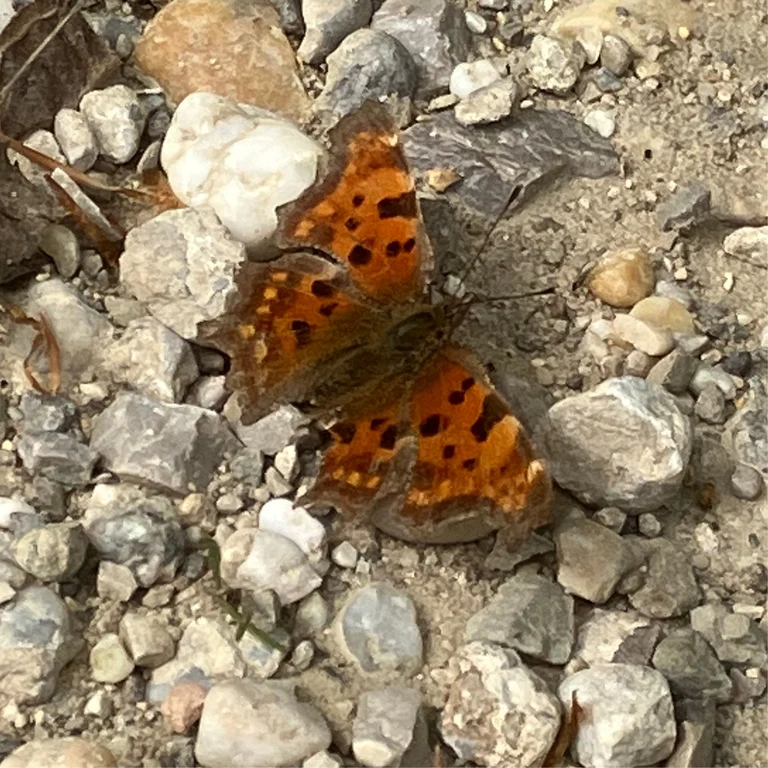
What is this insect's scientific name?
Polygonia c-album
